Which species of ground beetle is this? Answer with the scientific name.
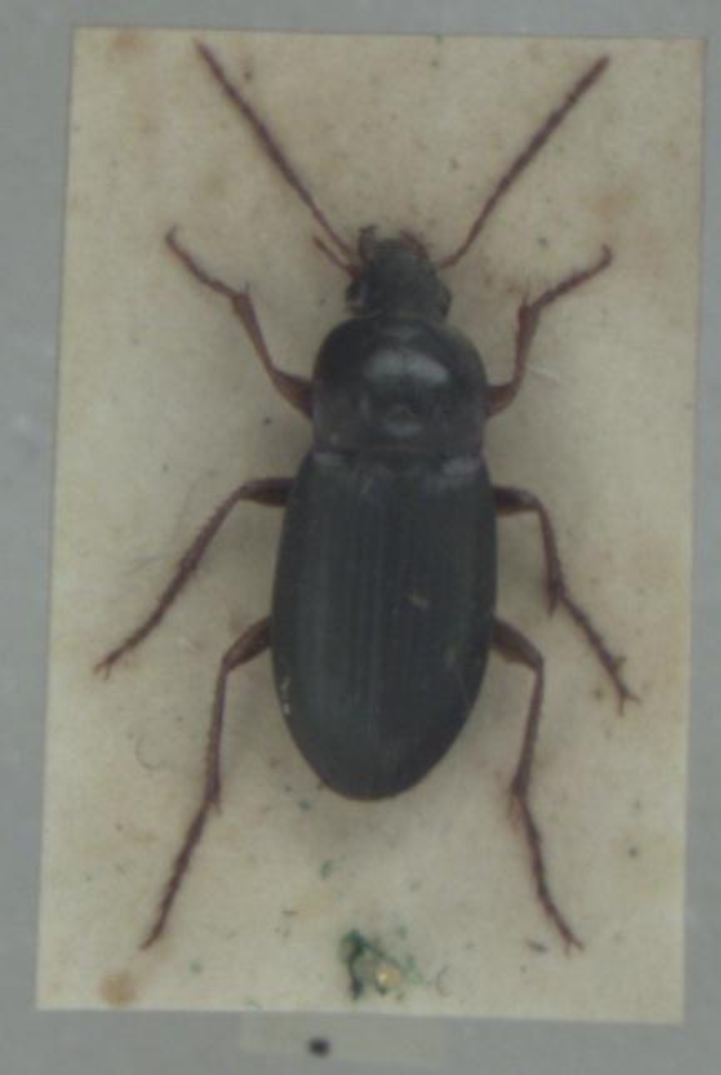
Calathus erratus
